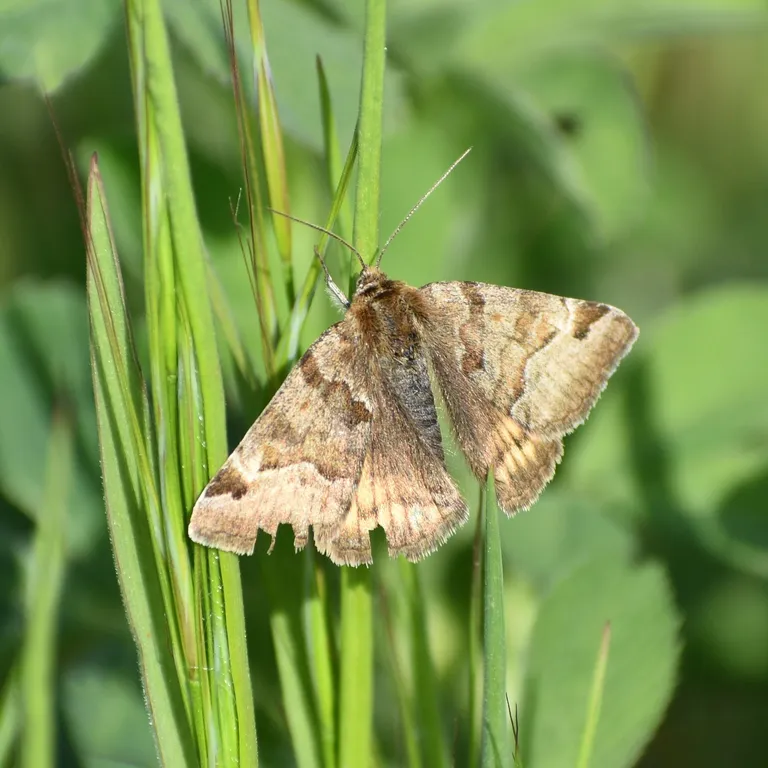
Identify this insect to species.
Euclidia glyphica
